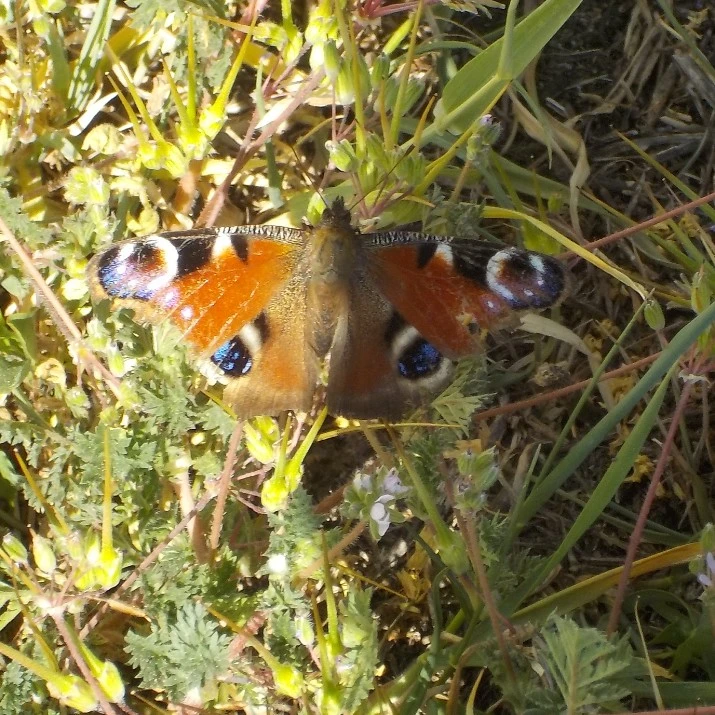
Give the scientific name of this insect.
Aglais io
